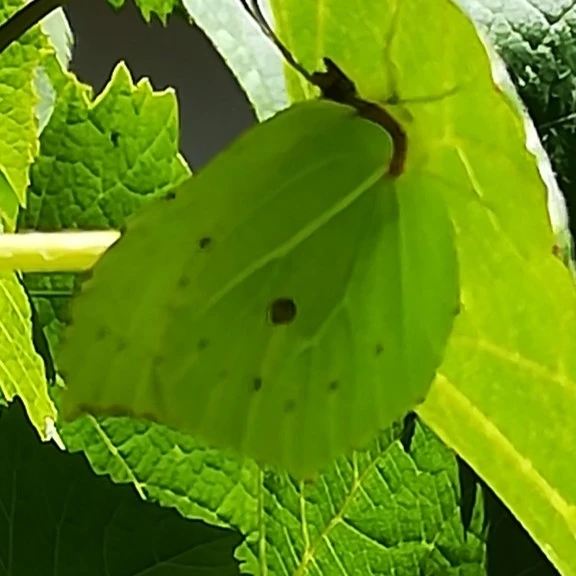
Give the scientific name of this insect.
Gonepteryx rhamni
